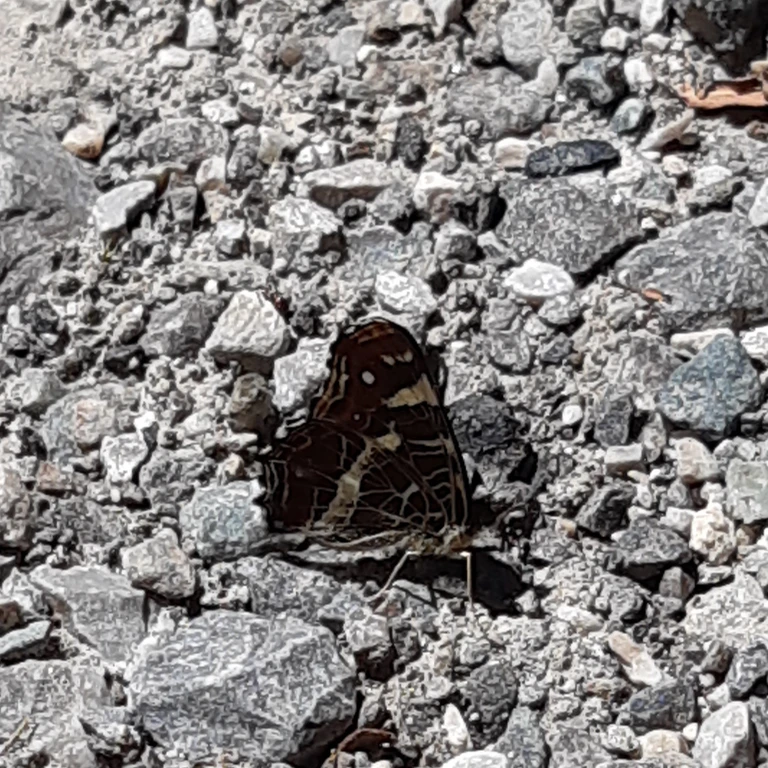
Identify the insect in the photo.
Araschnia levana
